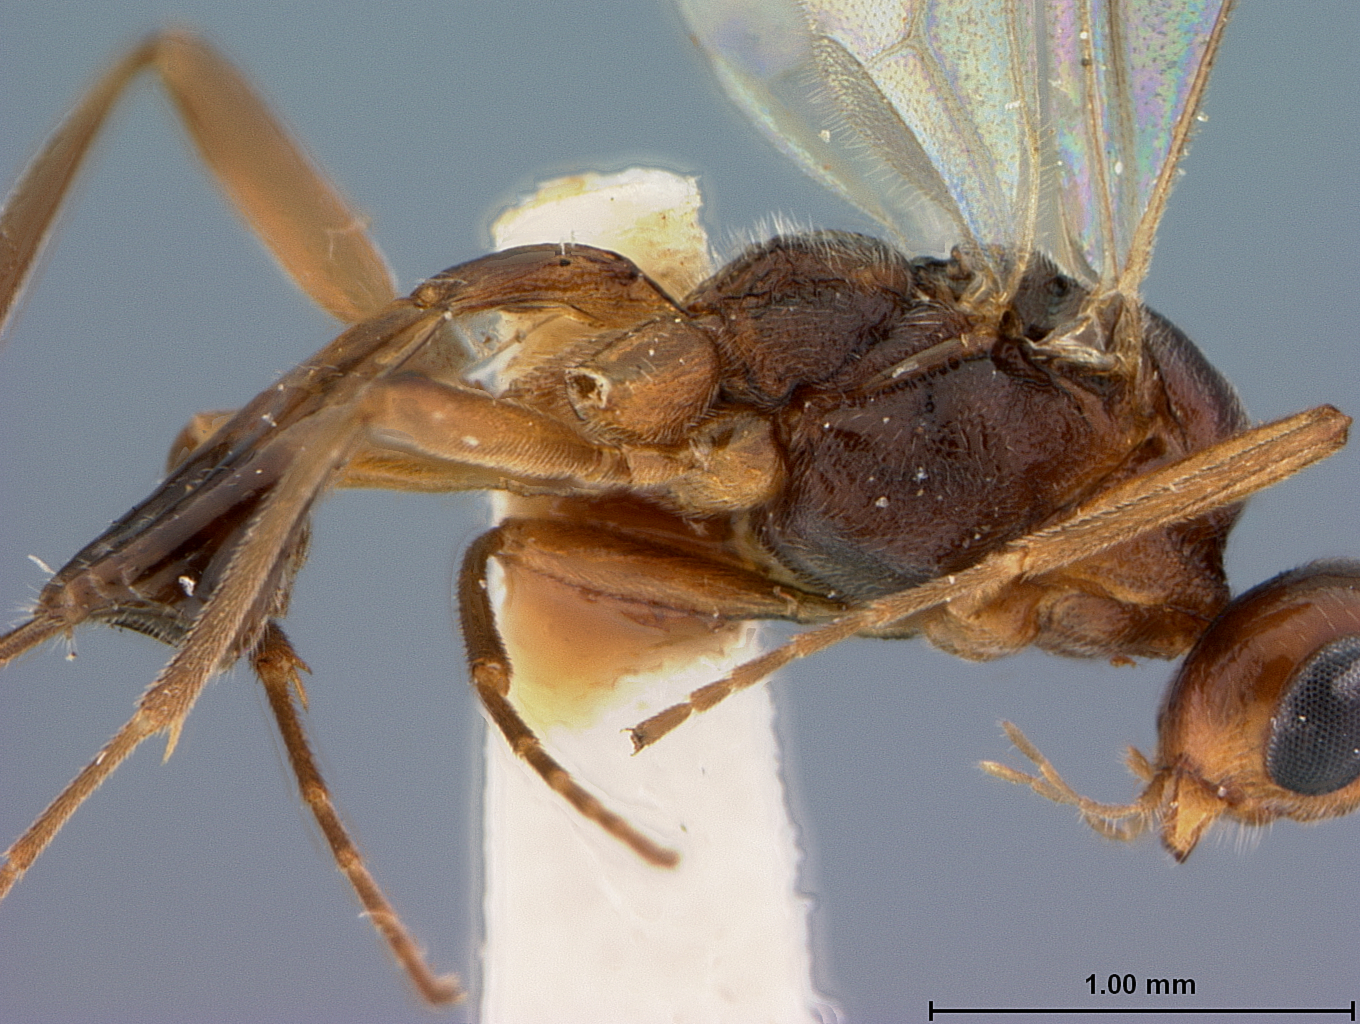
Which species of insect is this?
Meteorus hypophloei
